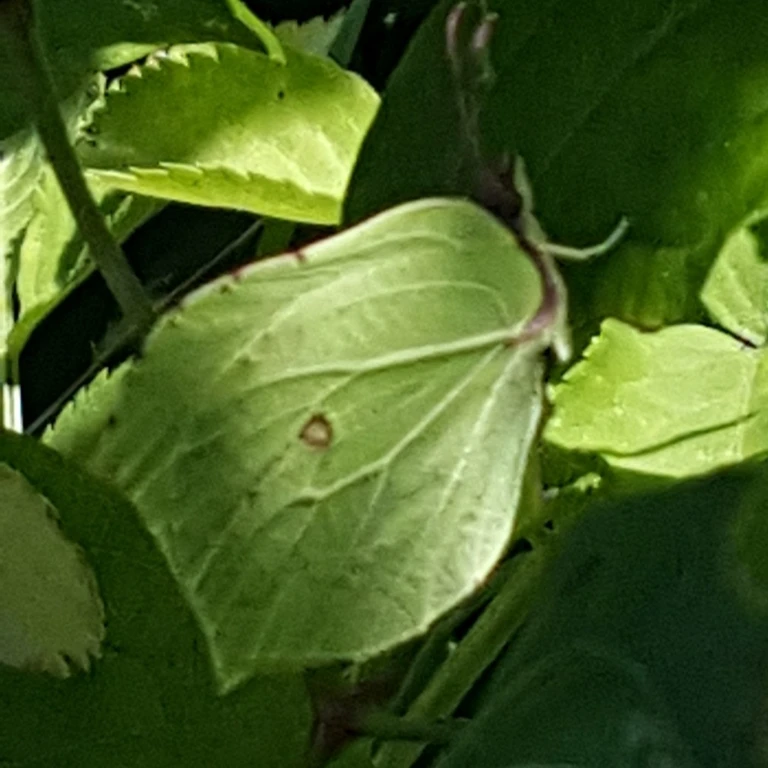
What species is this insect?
Gonepteryx rhamni
